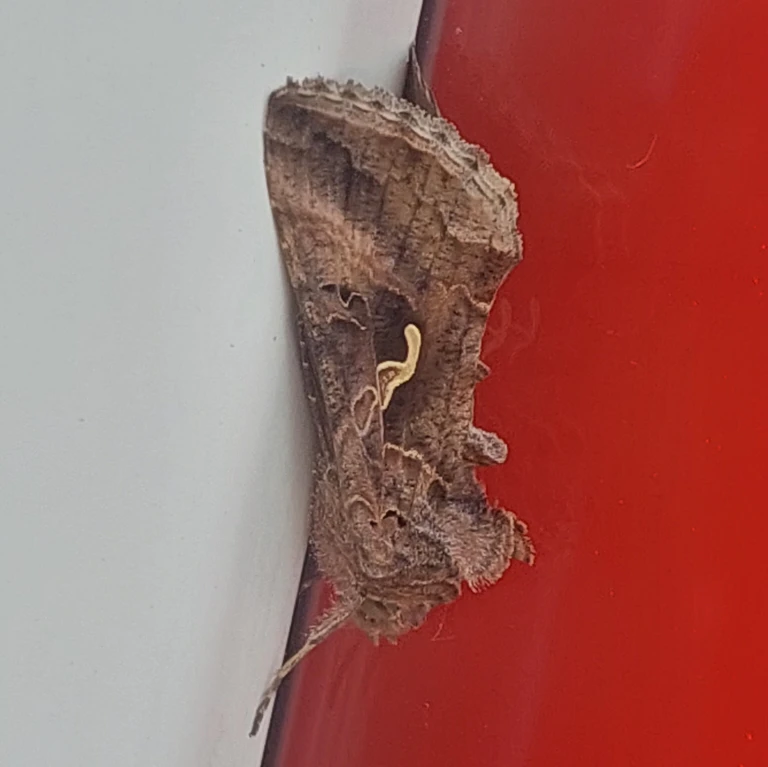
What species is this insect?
Autographa gamma
